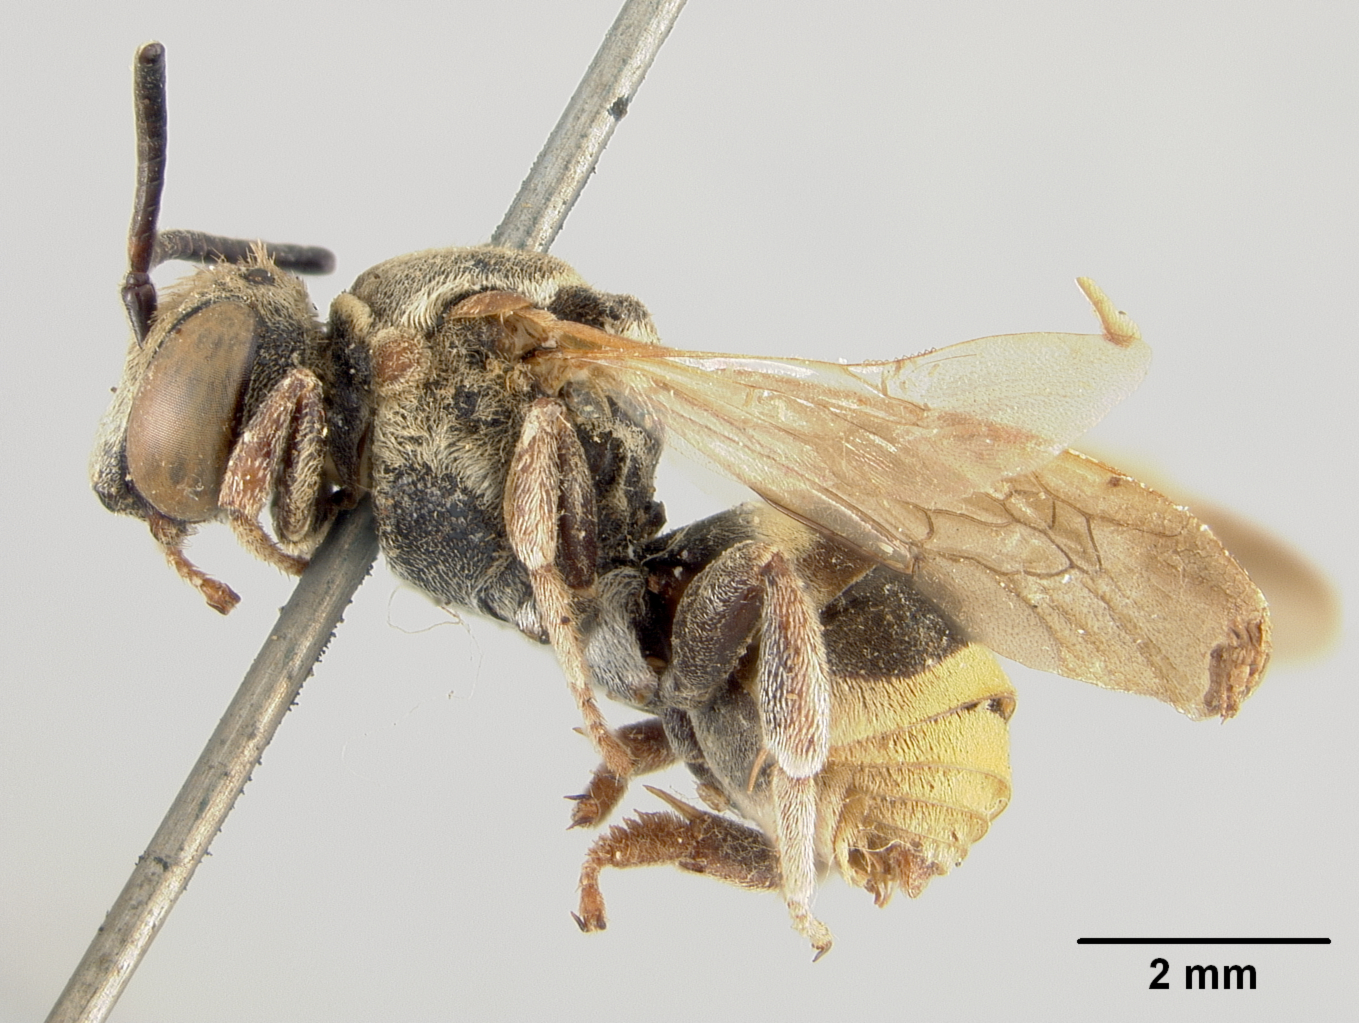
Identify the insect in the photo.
Epeolus xanthurus
